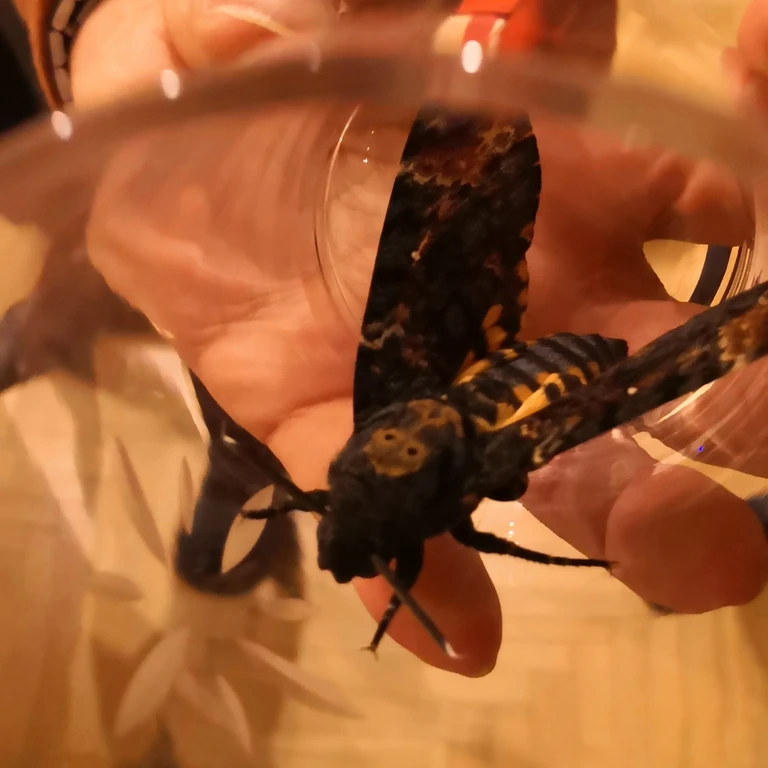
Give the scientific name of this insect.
Acherontia atropos
